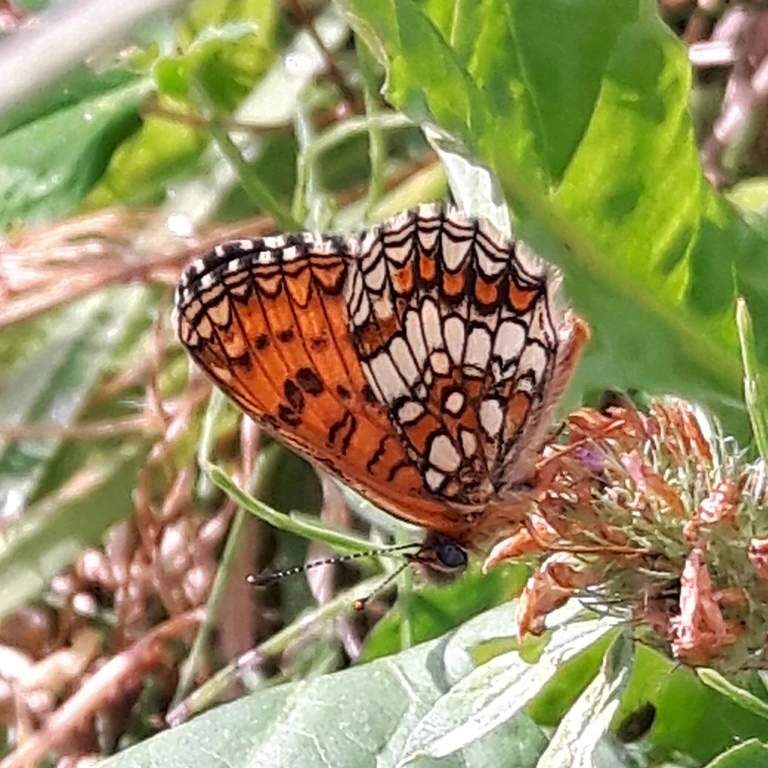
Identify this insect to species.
Melitaea athalia
